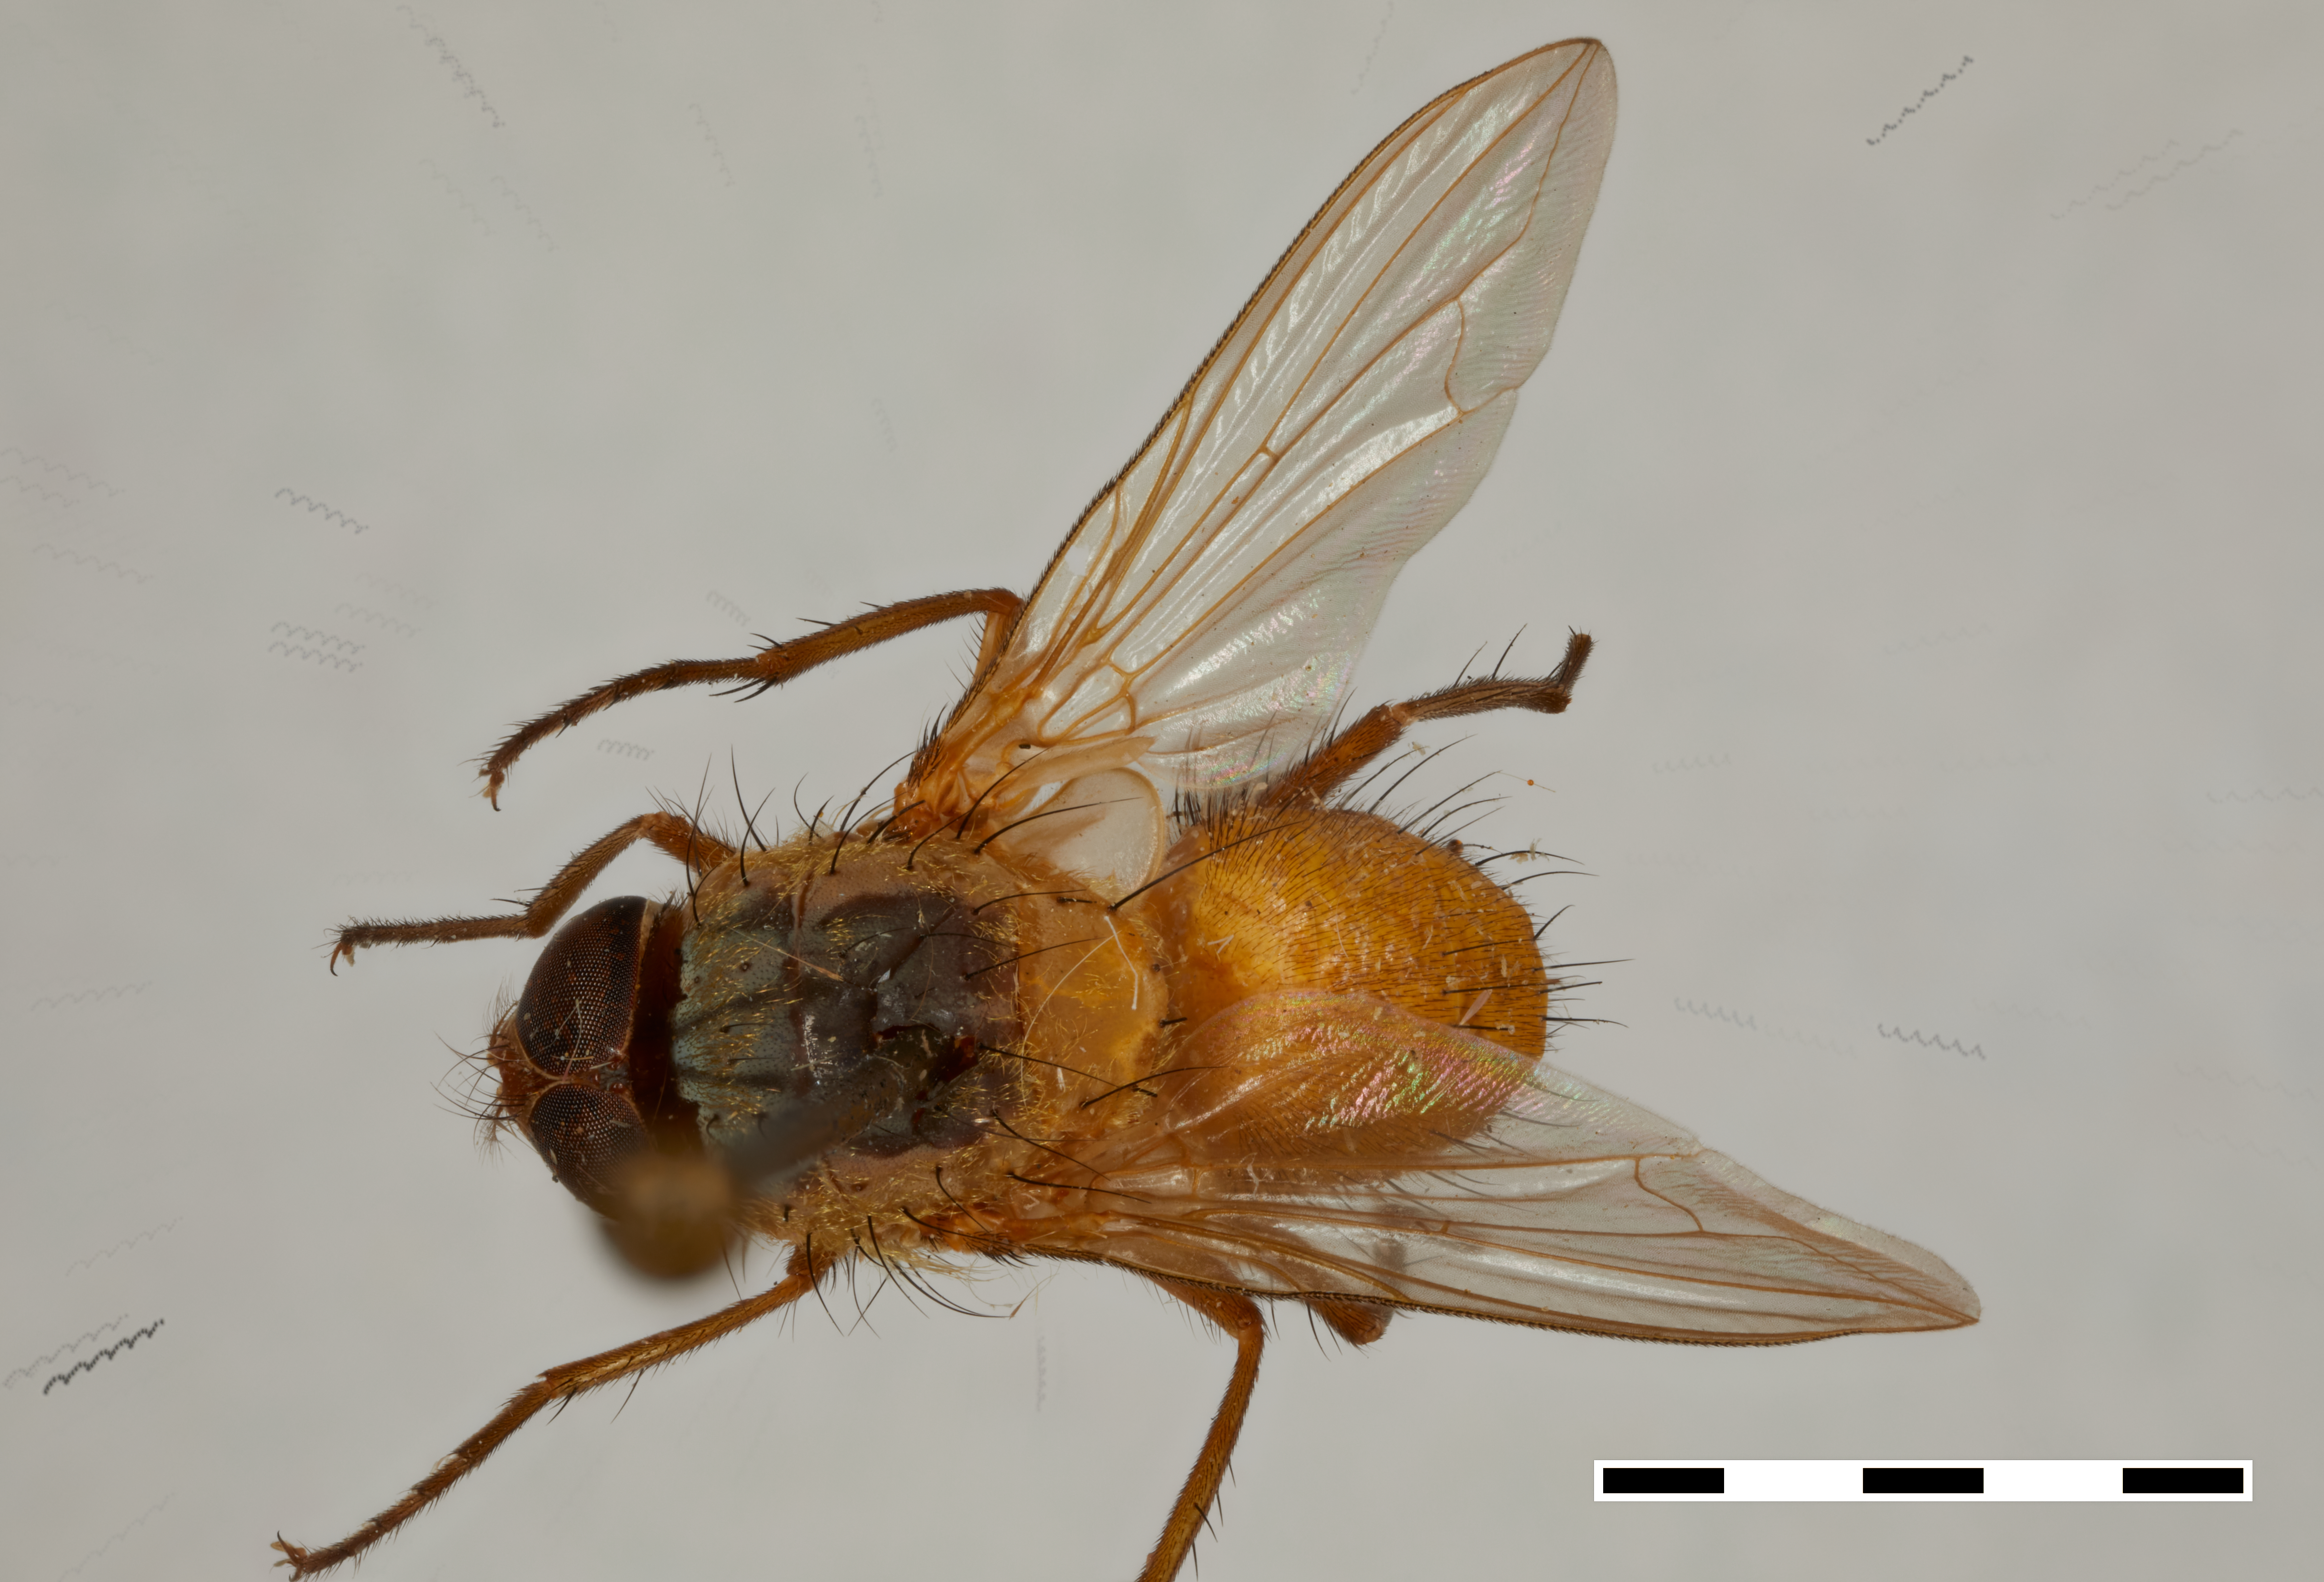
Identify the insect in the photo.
Lispoparea flava
